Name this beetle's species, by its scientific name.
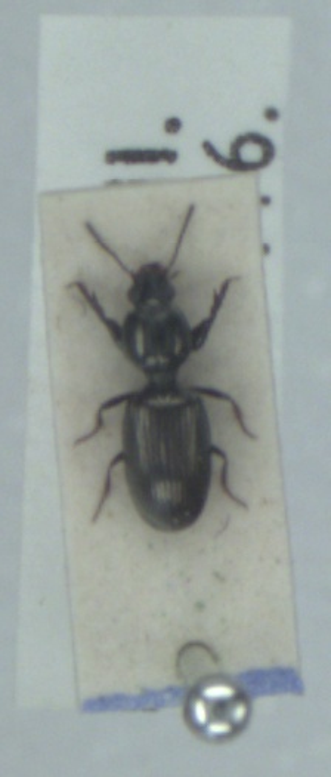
Dyschirius nitidus
